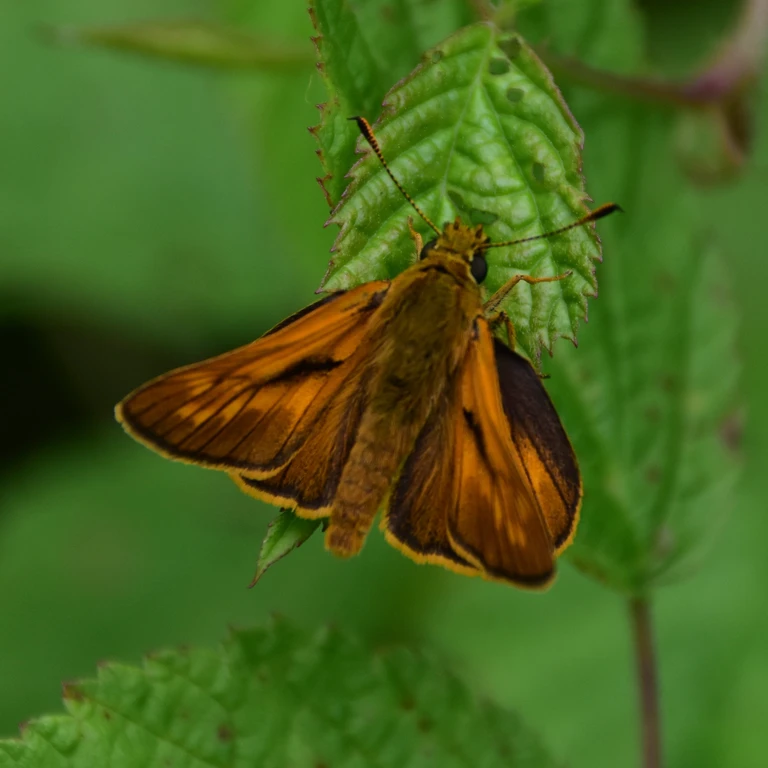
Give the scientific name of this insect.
Ochlodes sylvanus (also Ochlodes venata)
